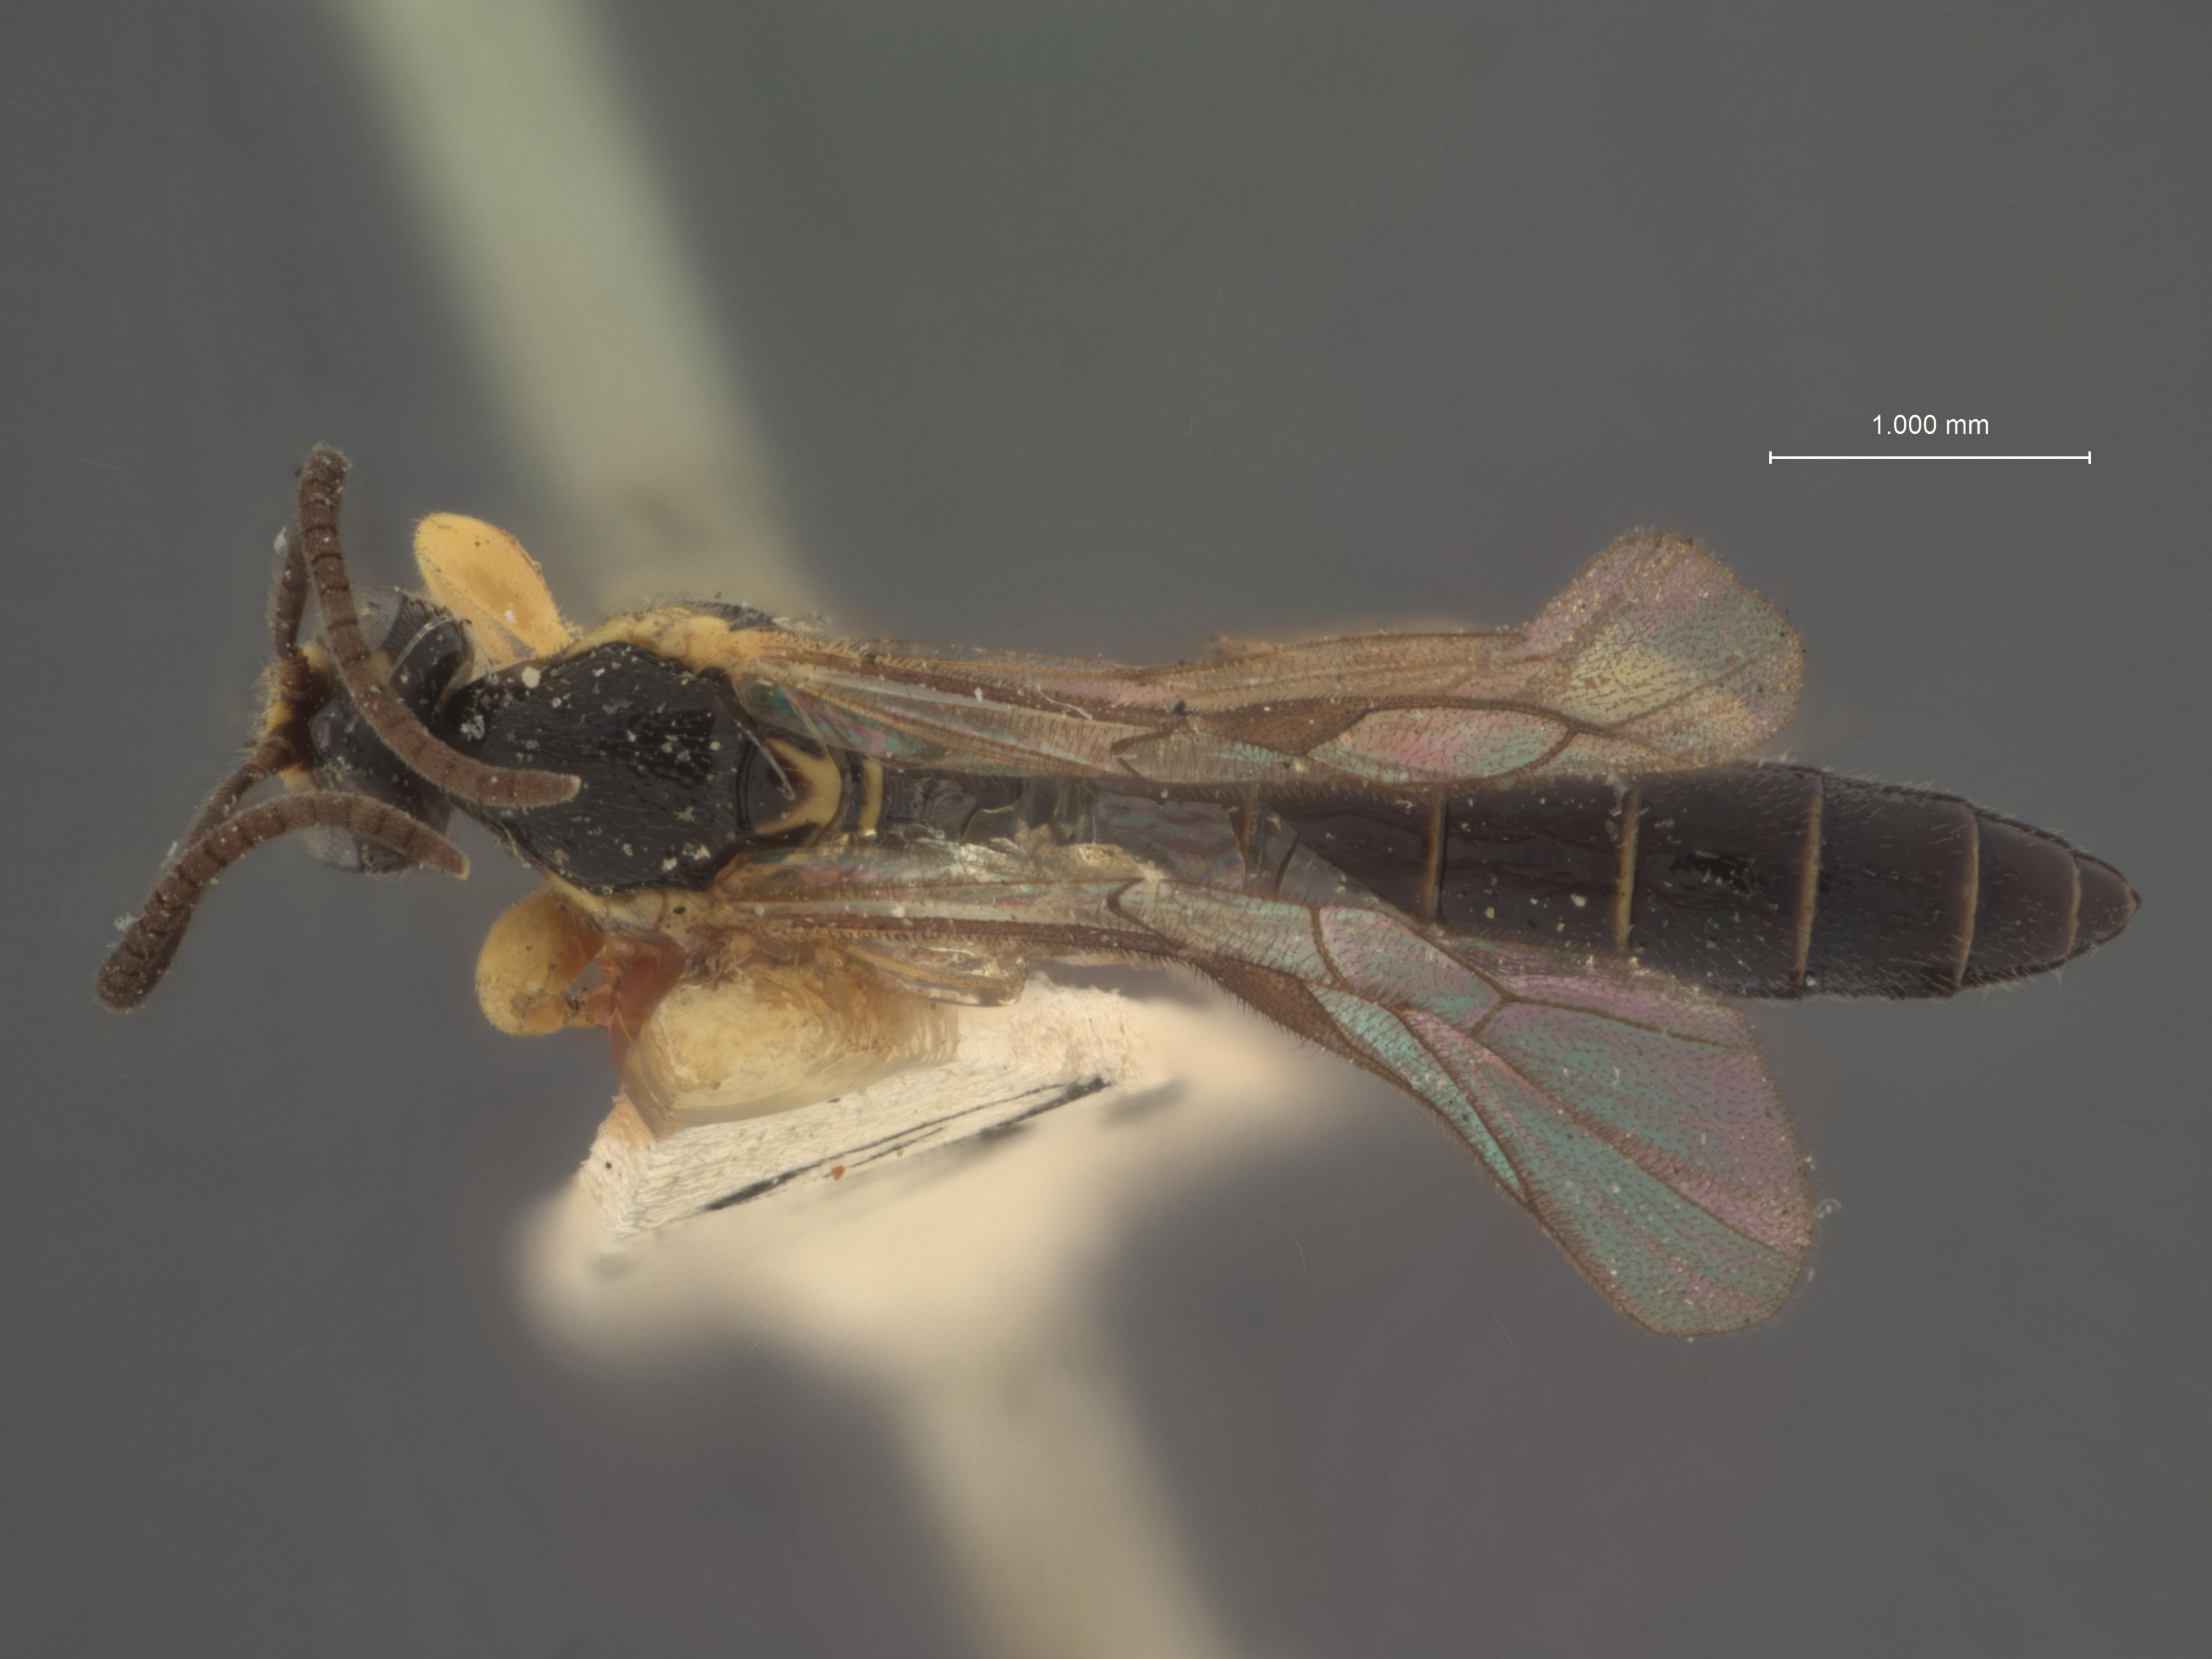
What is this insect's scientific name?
Exochus mandibularis
